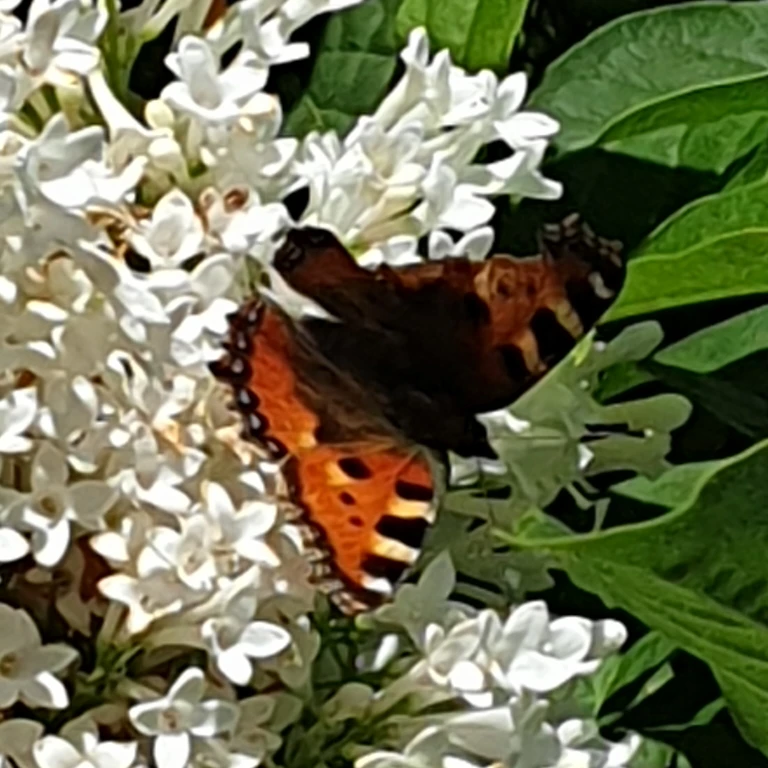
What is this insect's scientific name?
Aglais urticae
